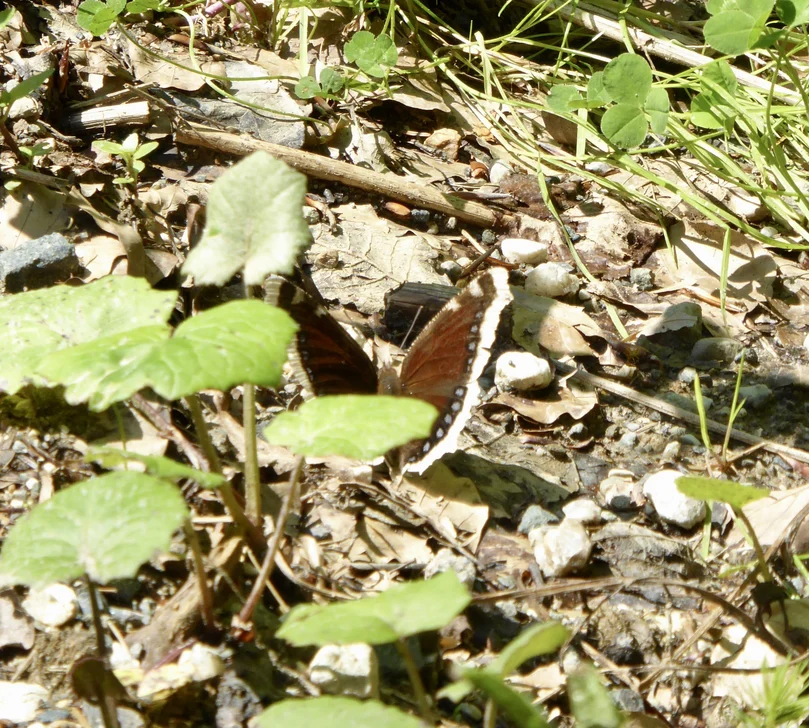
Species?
Nymphalis antiopa
